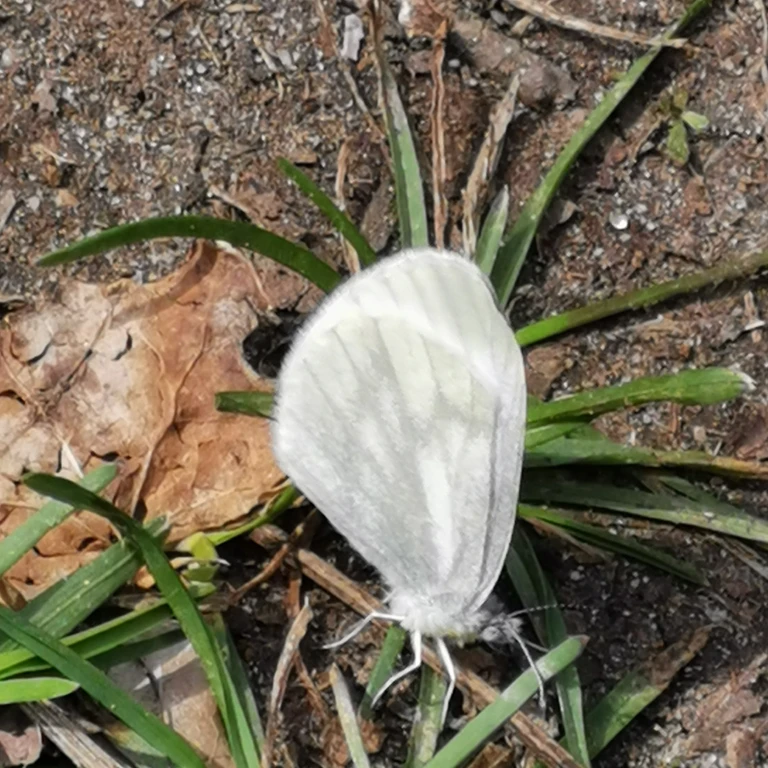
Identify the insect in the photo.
Leptidea sinapis/juvernica
